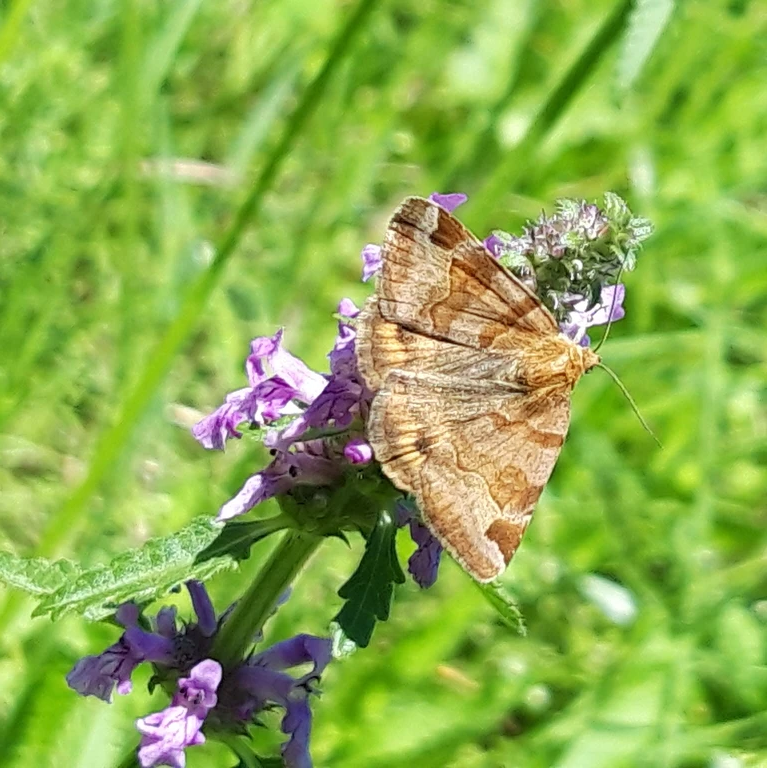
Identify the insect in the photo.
Euclidia glyphica
